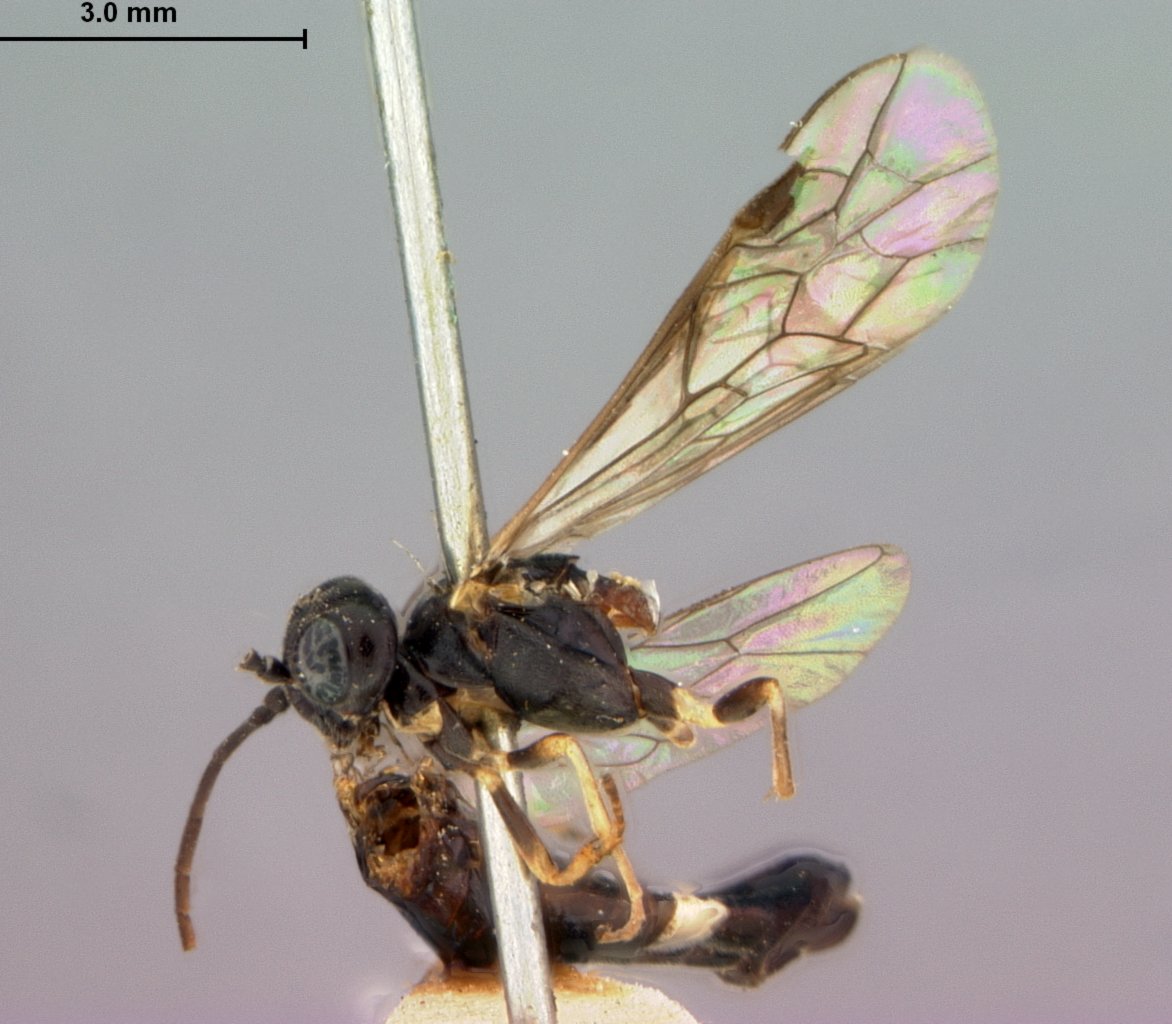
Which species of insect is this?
Emphytus gillettei
